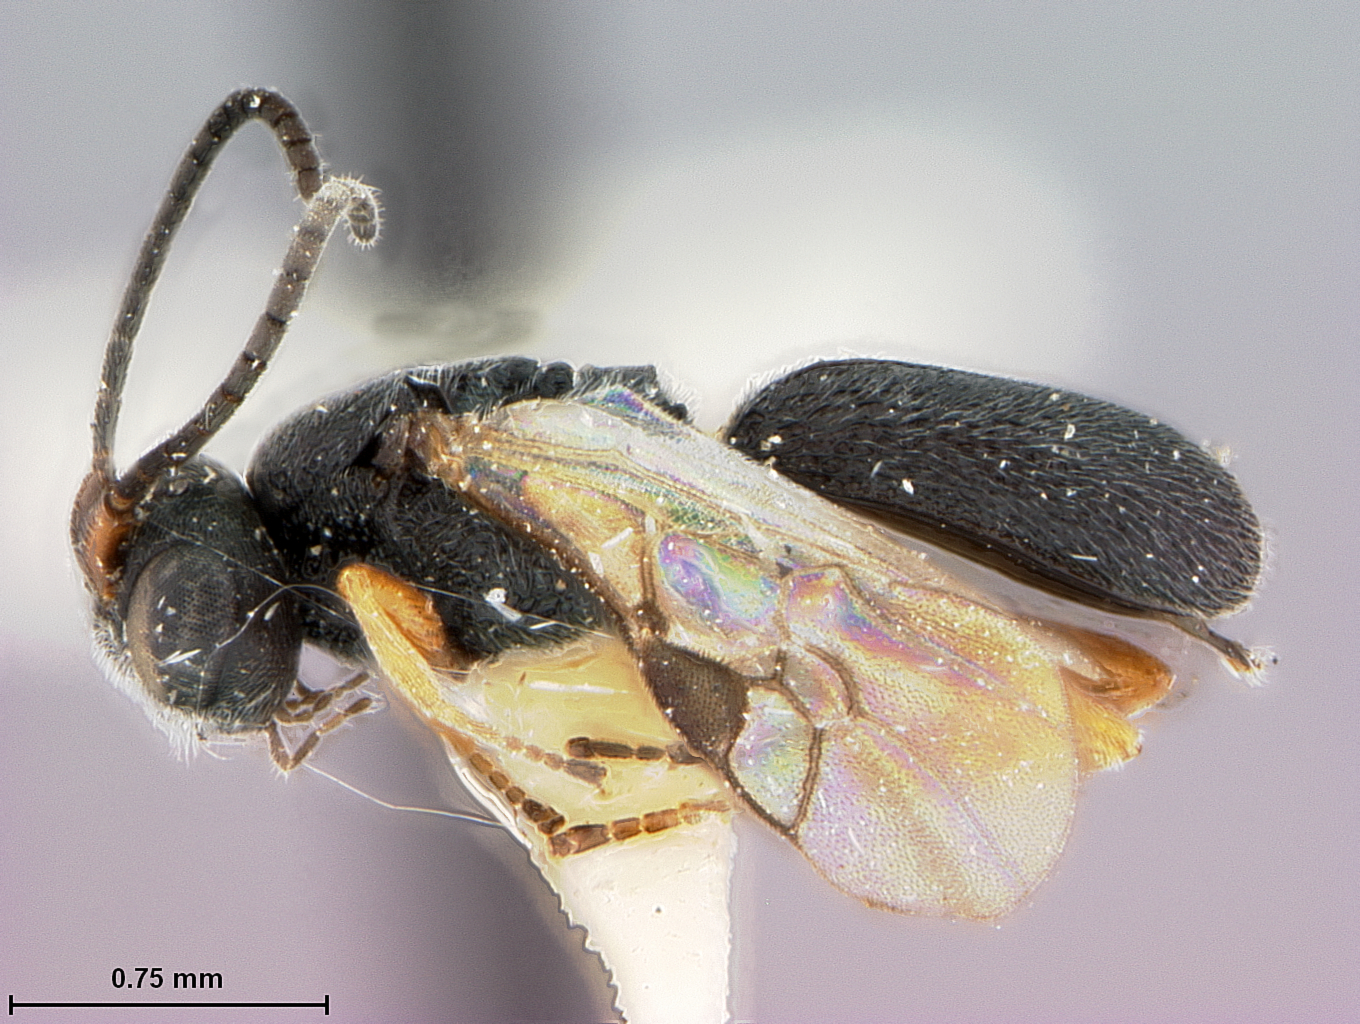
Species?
Chelonus salicis
